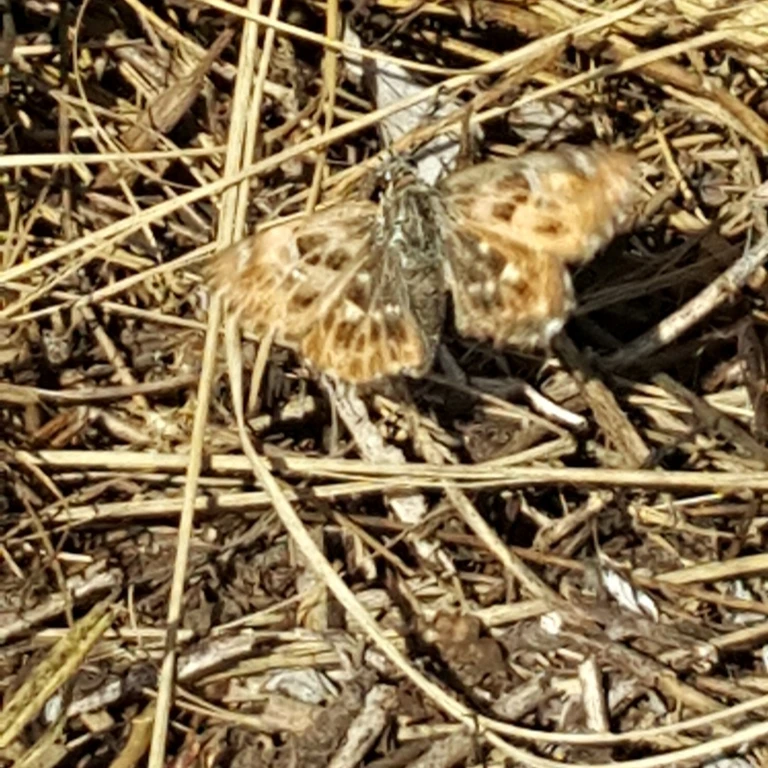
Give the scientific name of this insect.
Carcharodus alceae
